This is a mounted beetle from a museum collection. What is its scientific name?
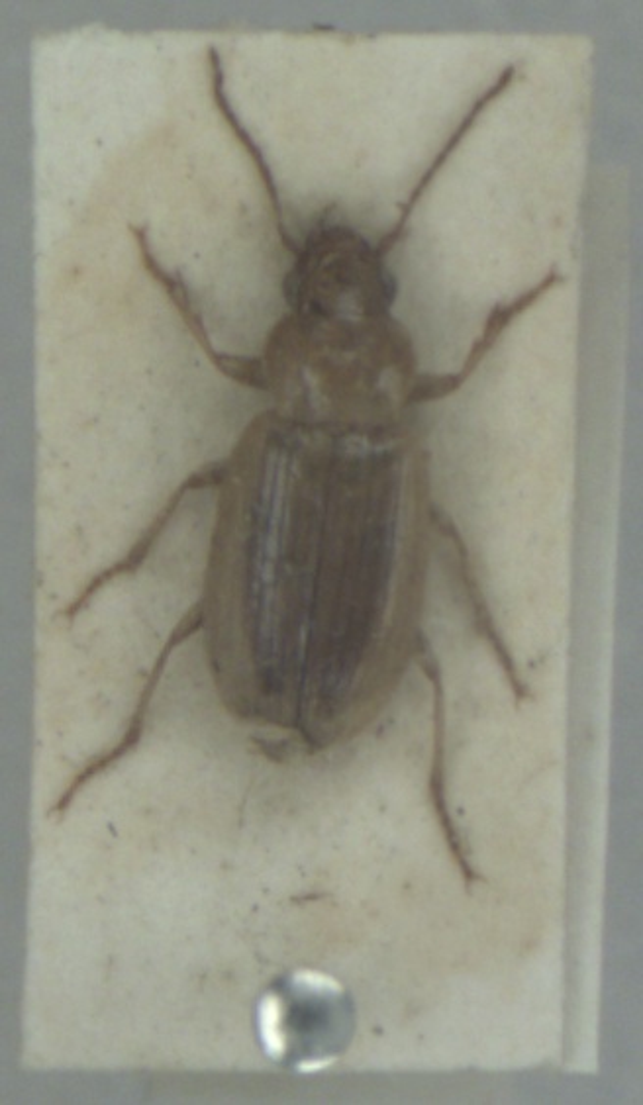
Dicheirotrichus obsoletus
